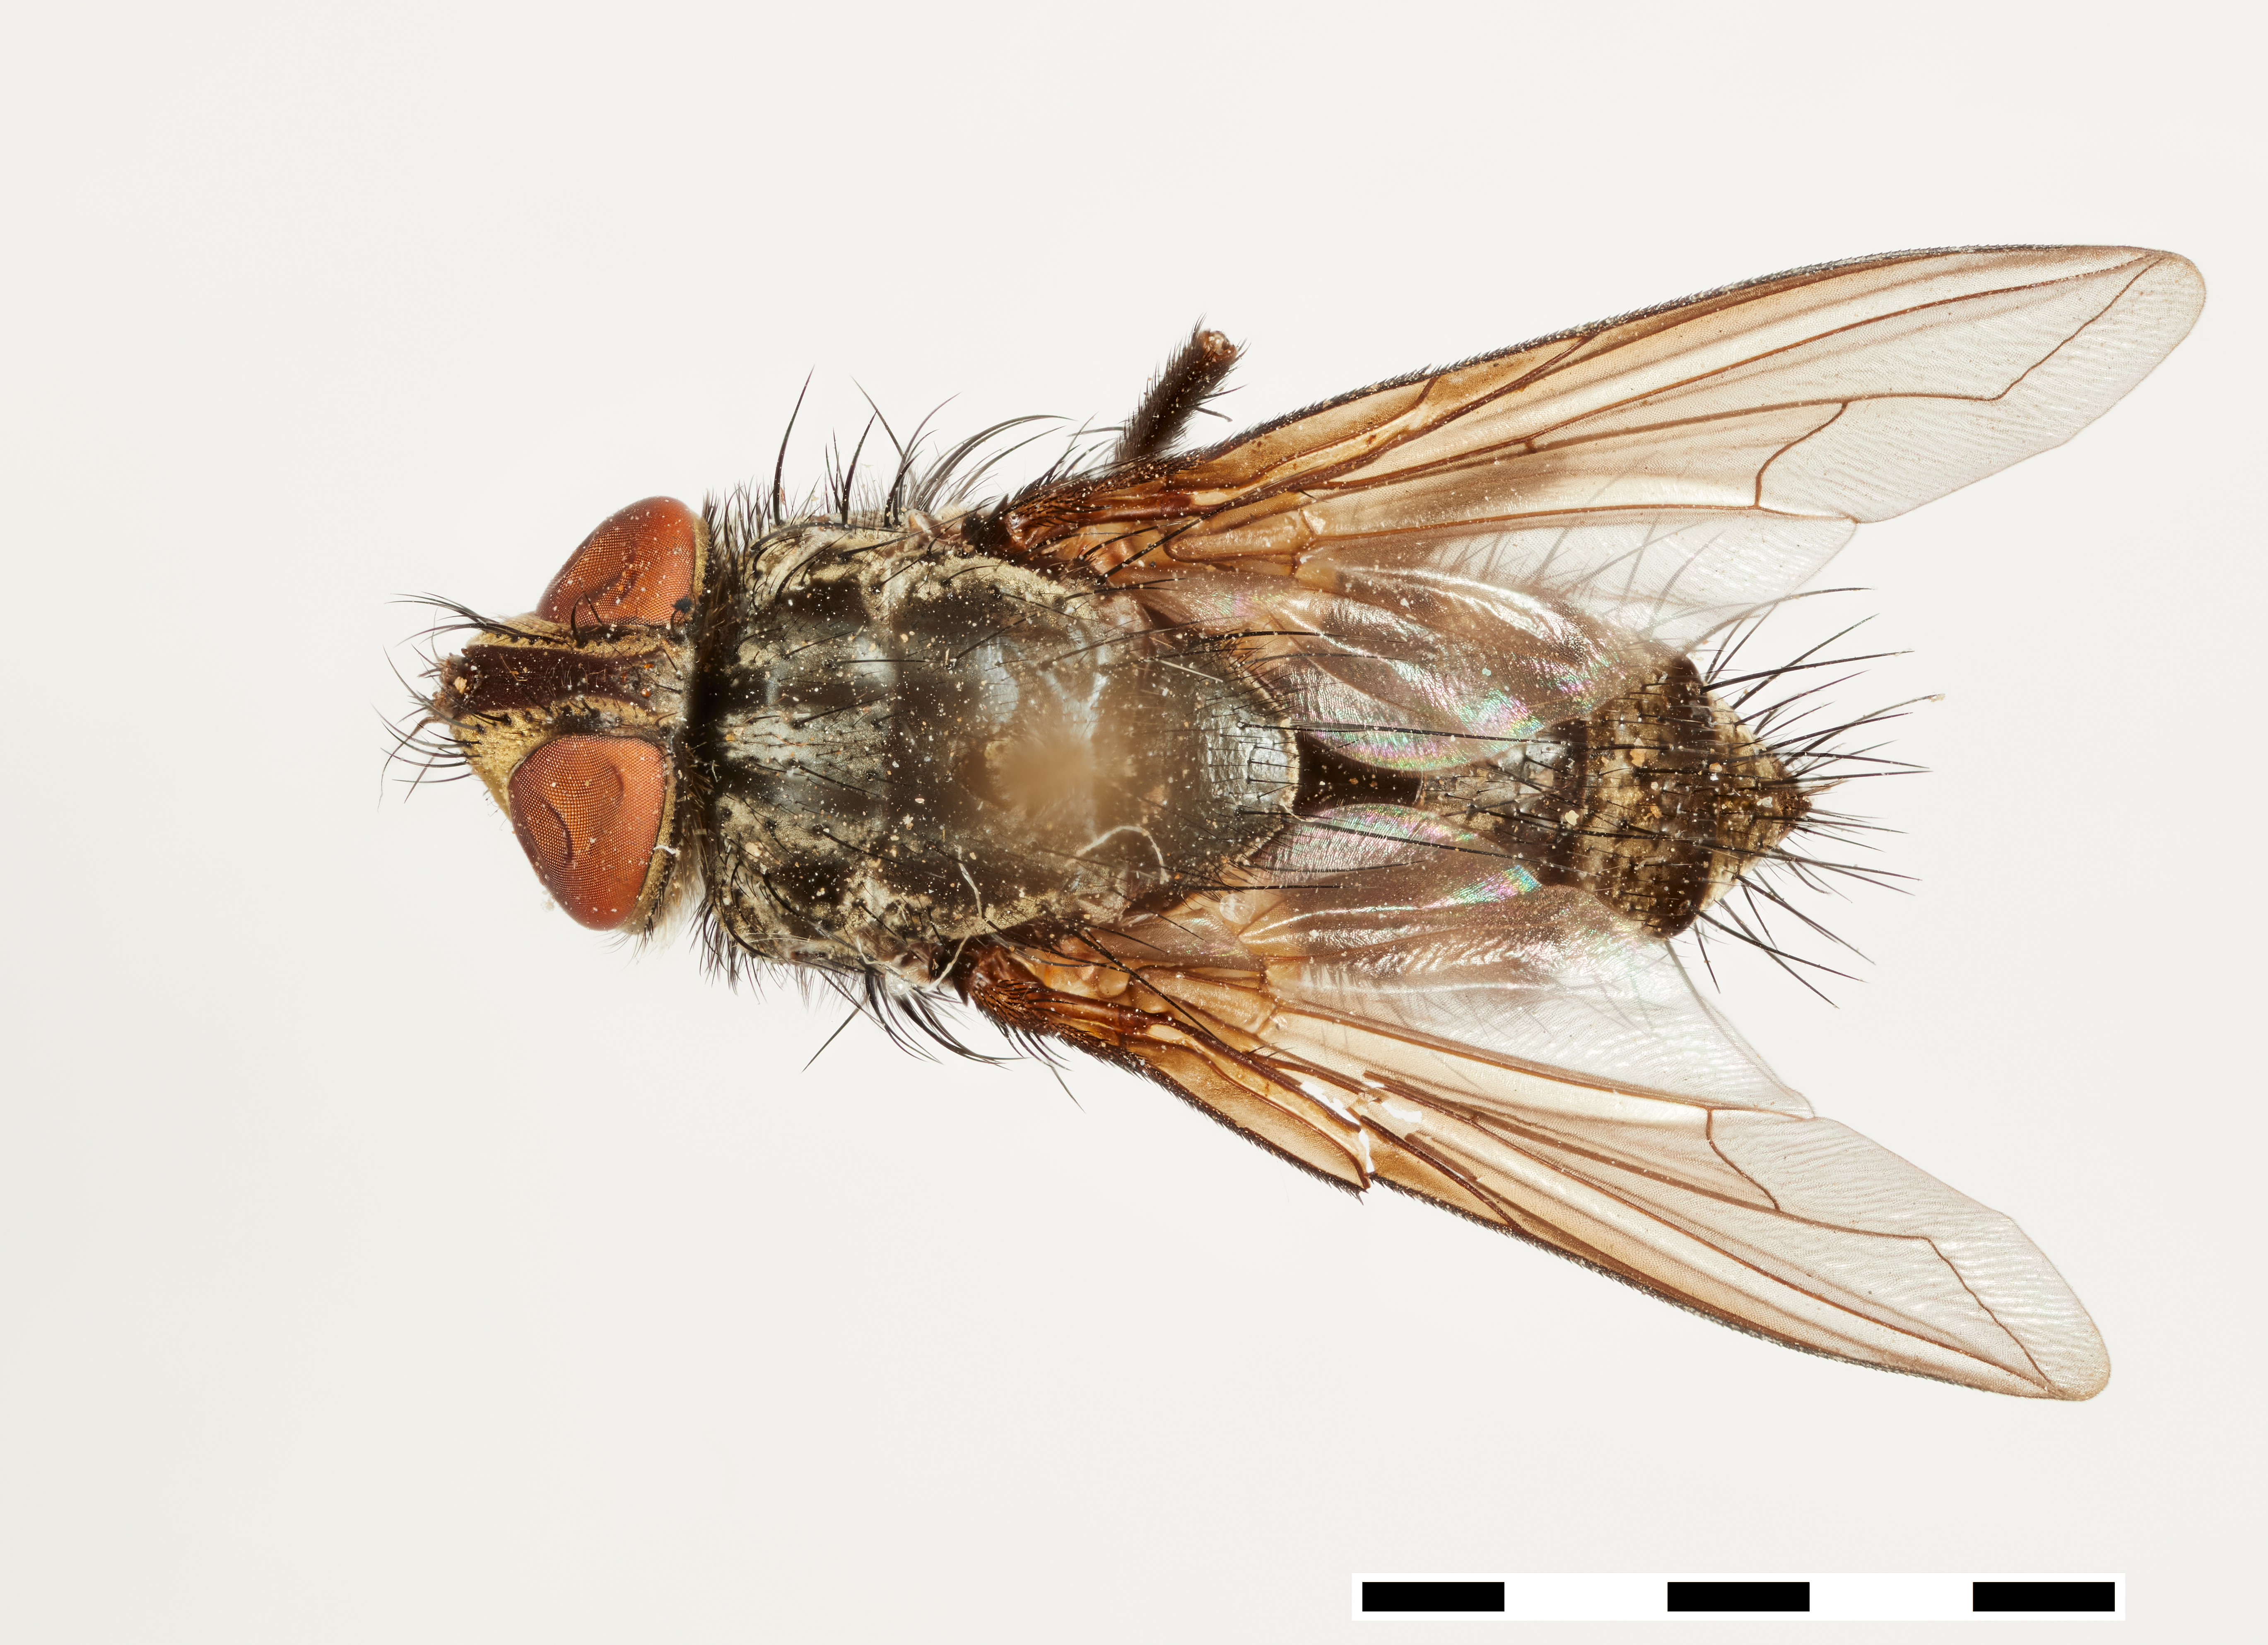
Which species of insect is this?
Spathimeigenia obscura
